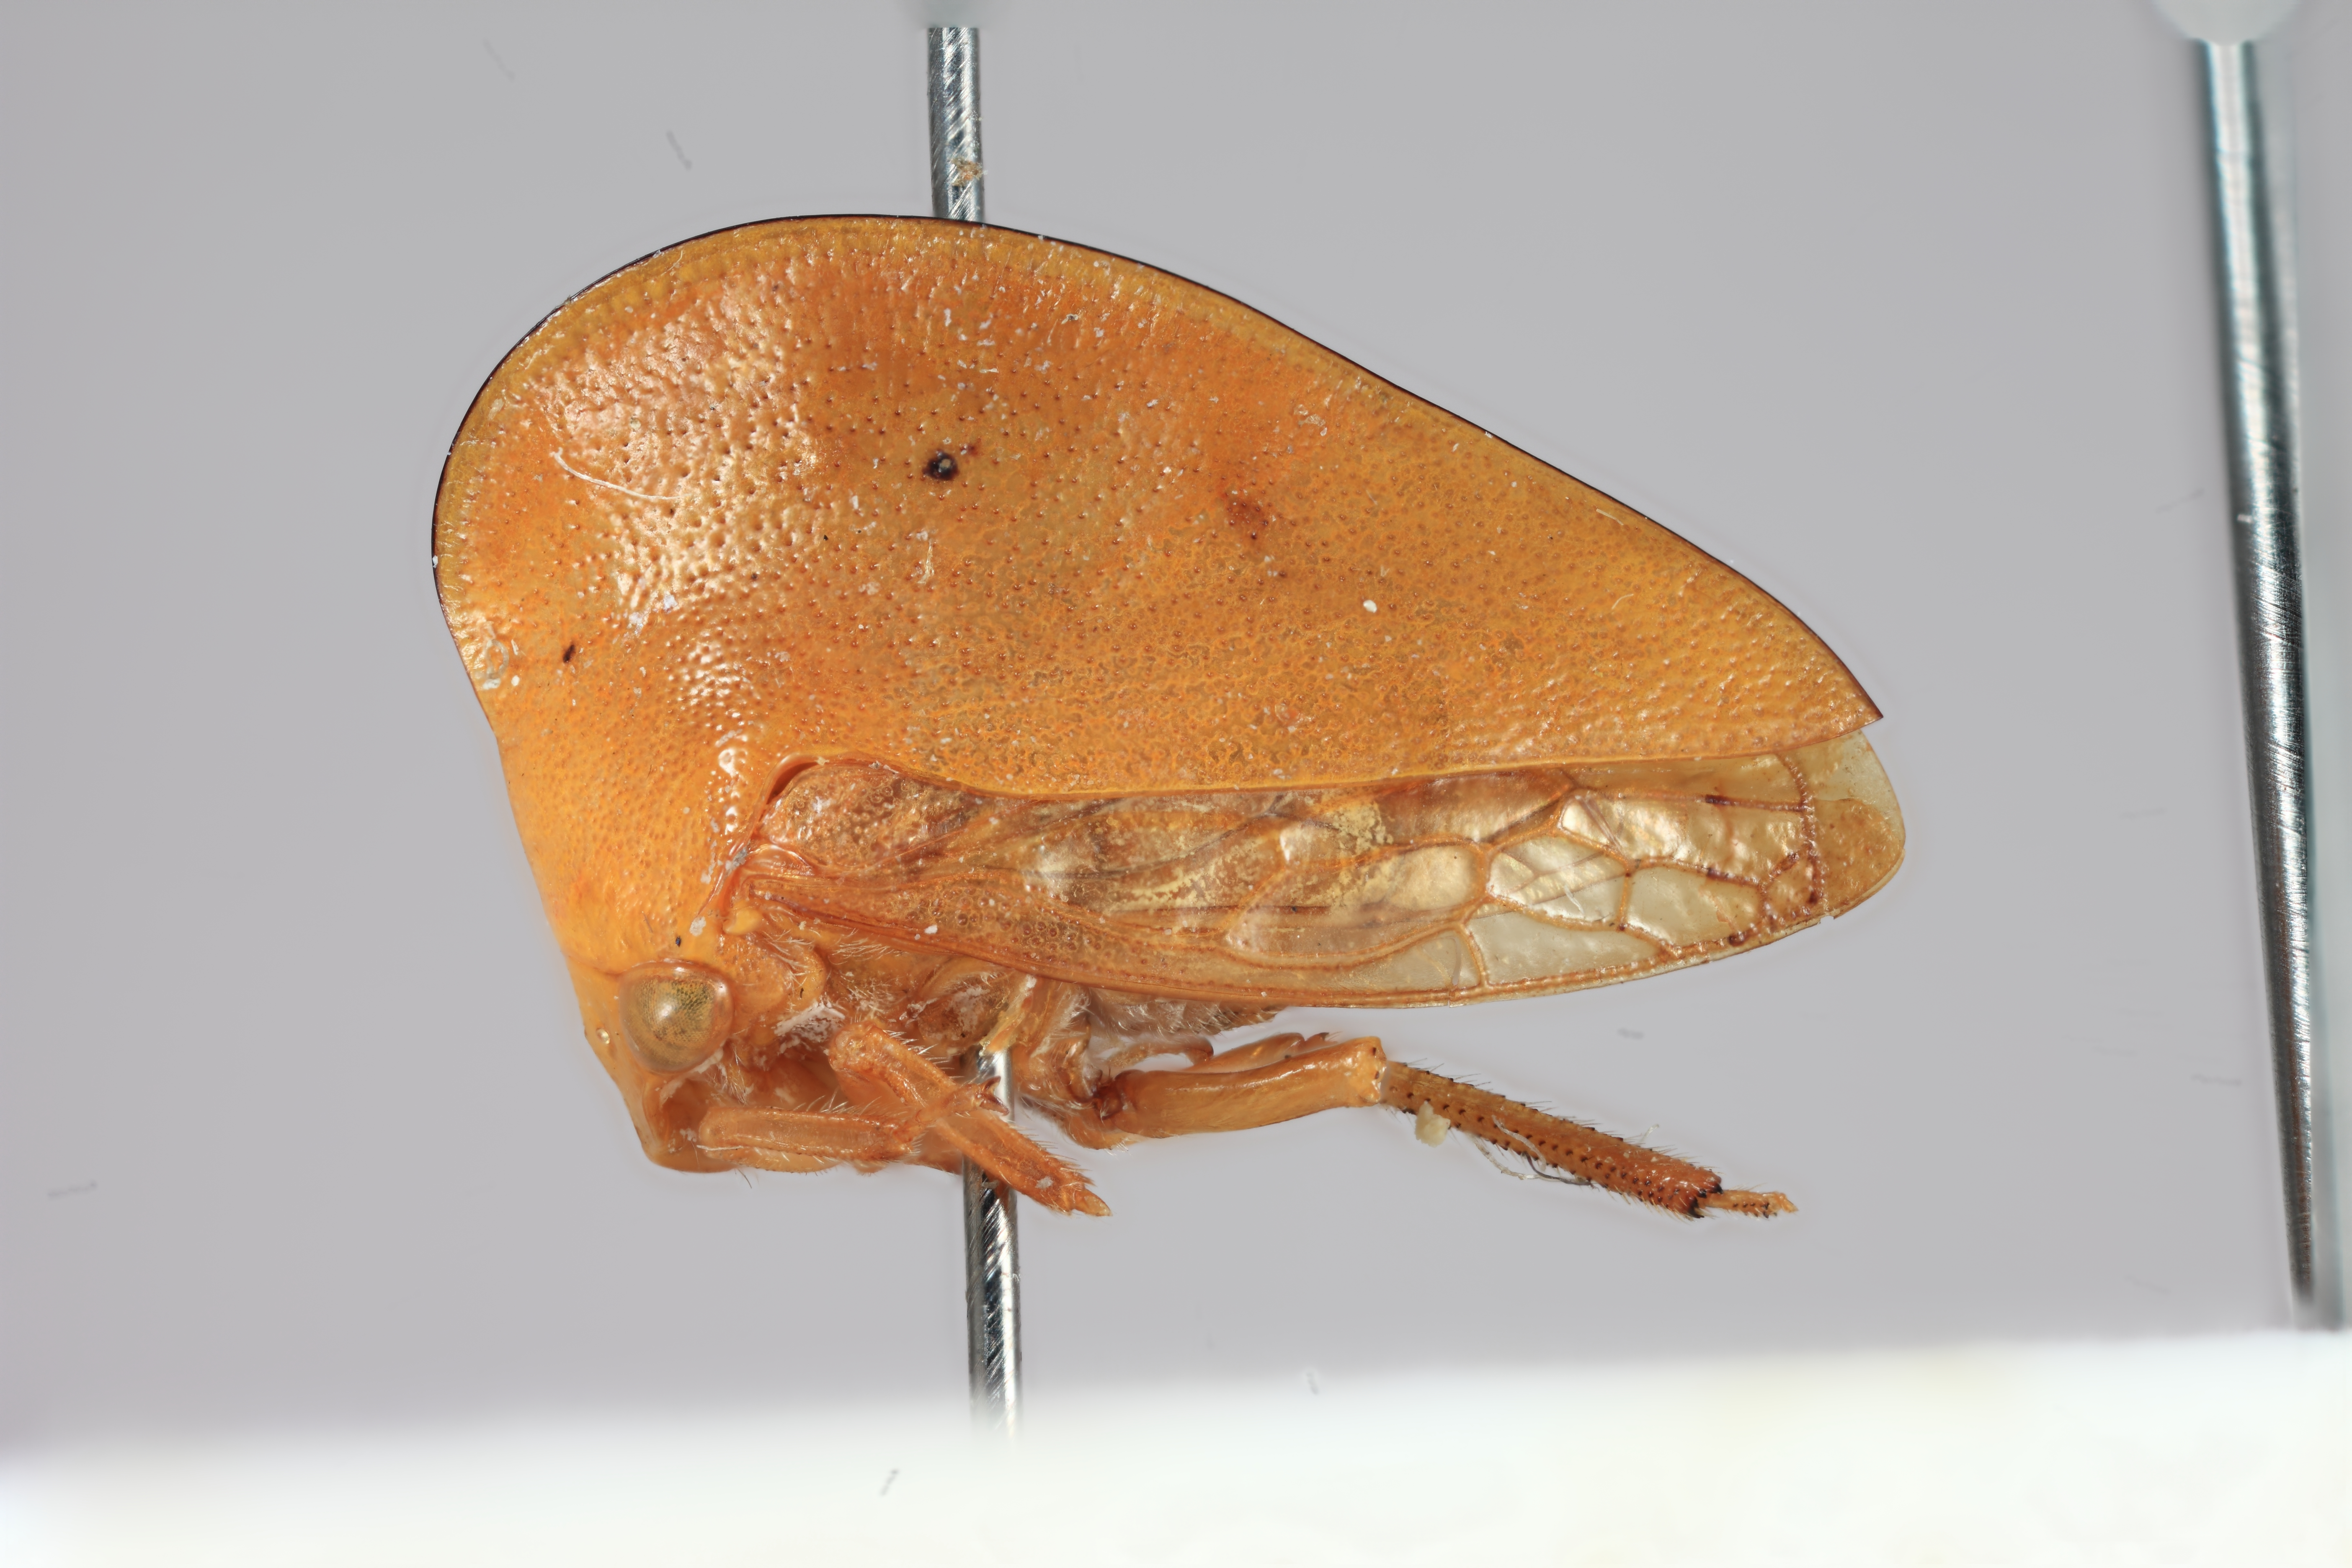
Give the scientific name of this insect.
Amastris projecta
